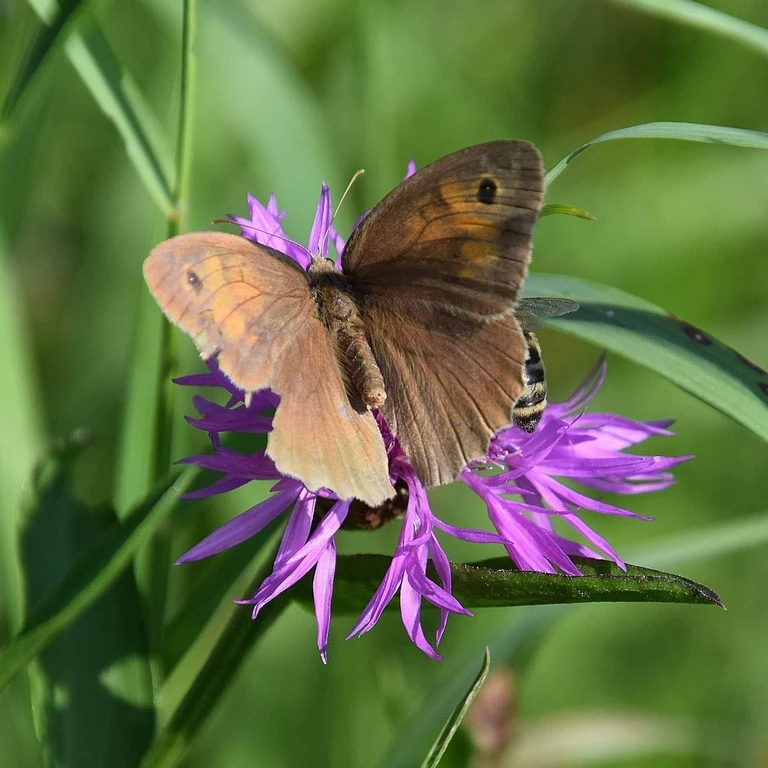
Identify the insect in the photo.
Maniola jurtina
